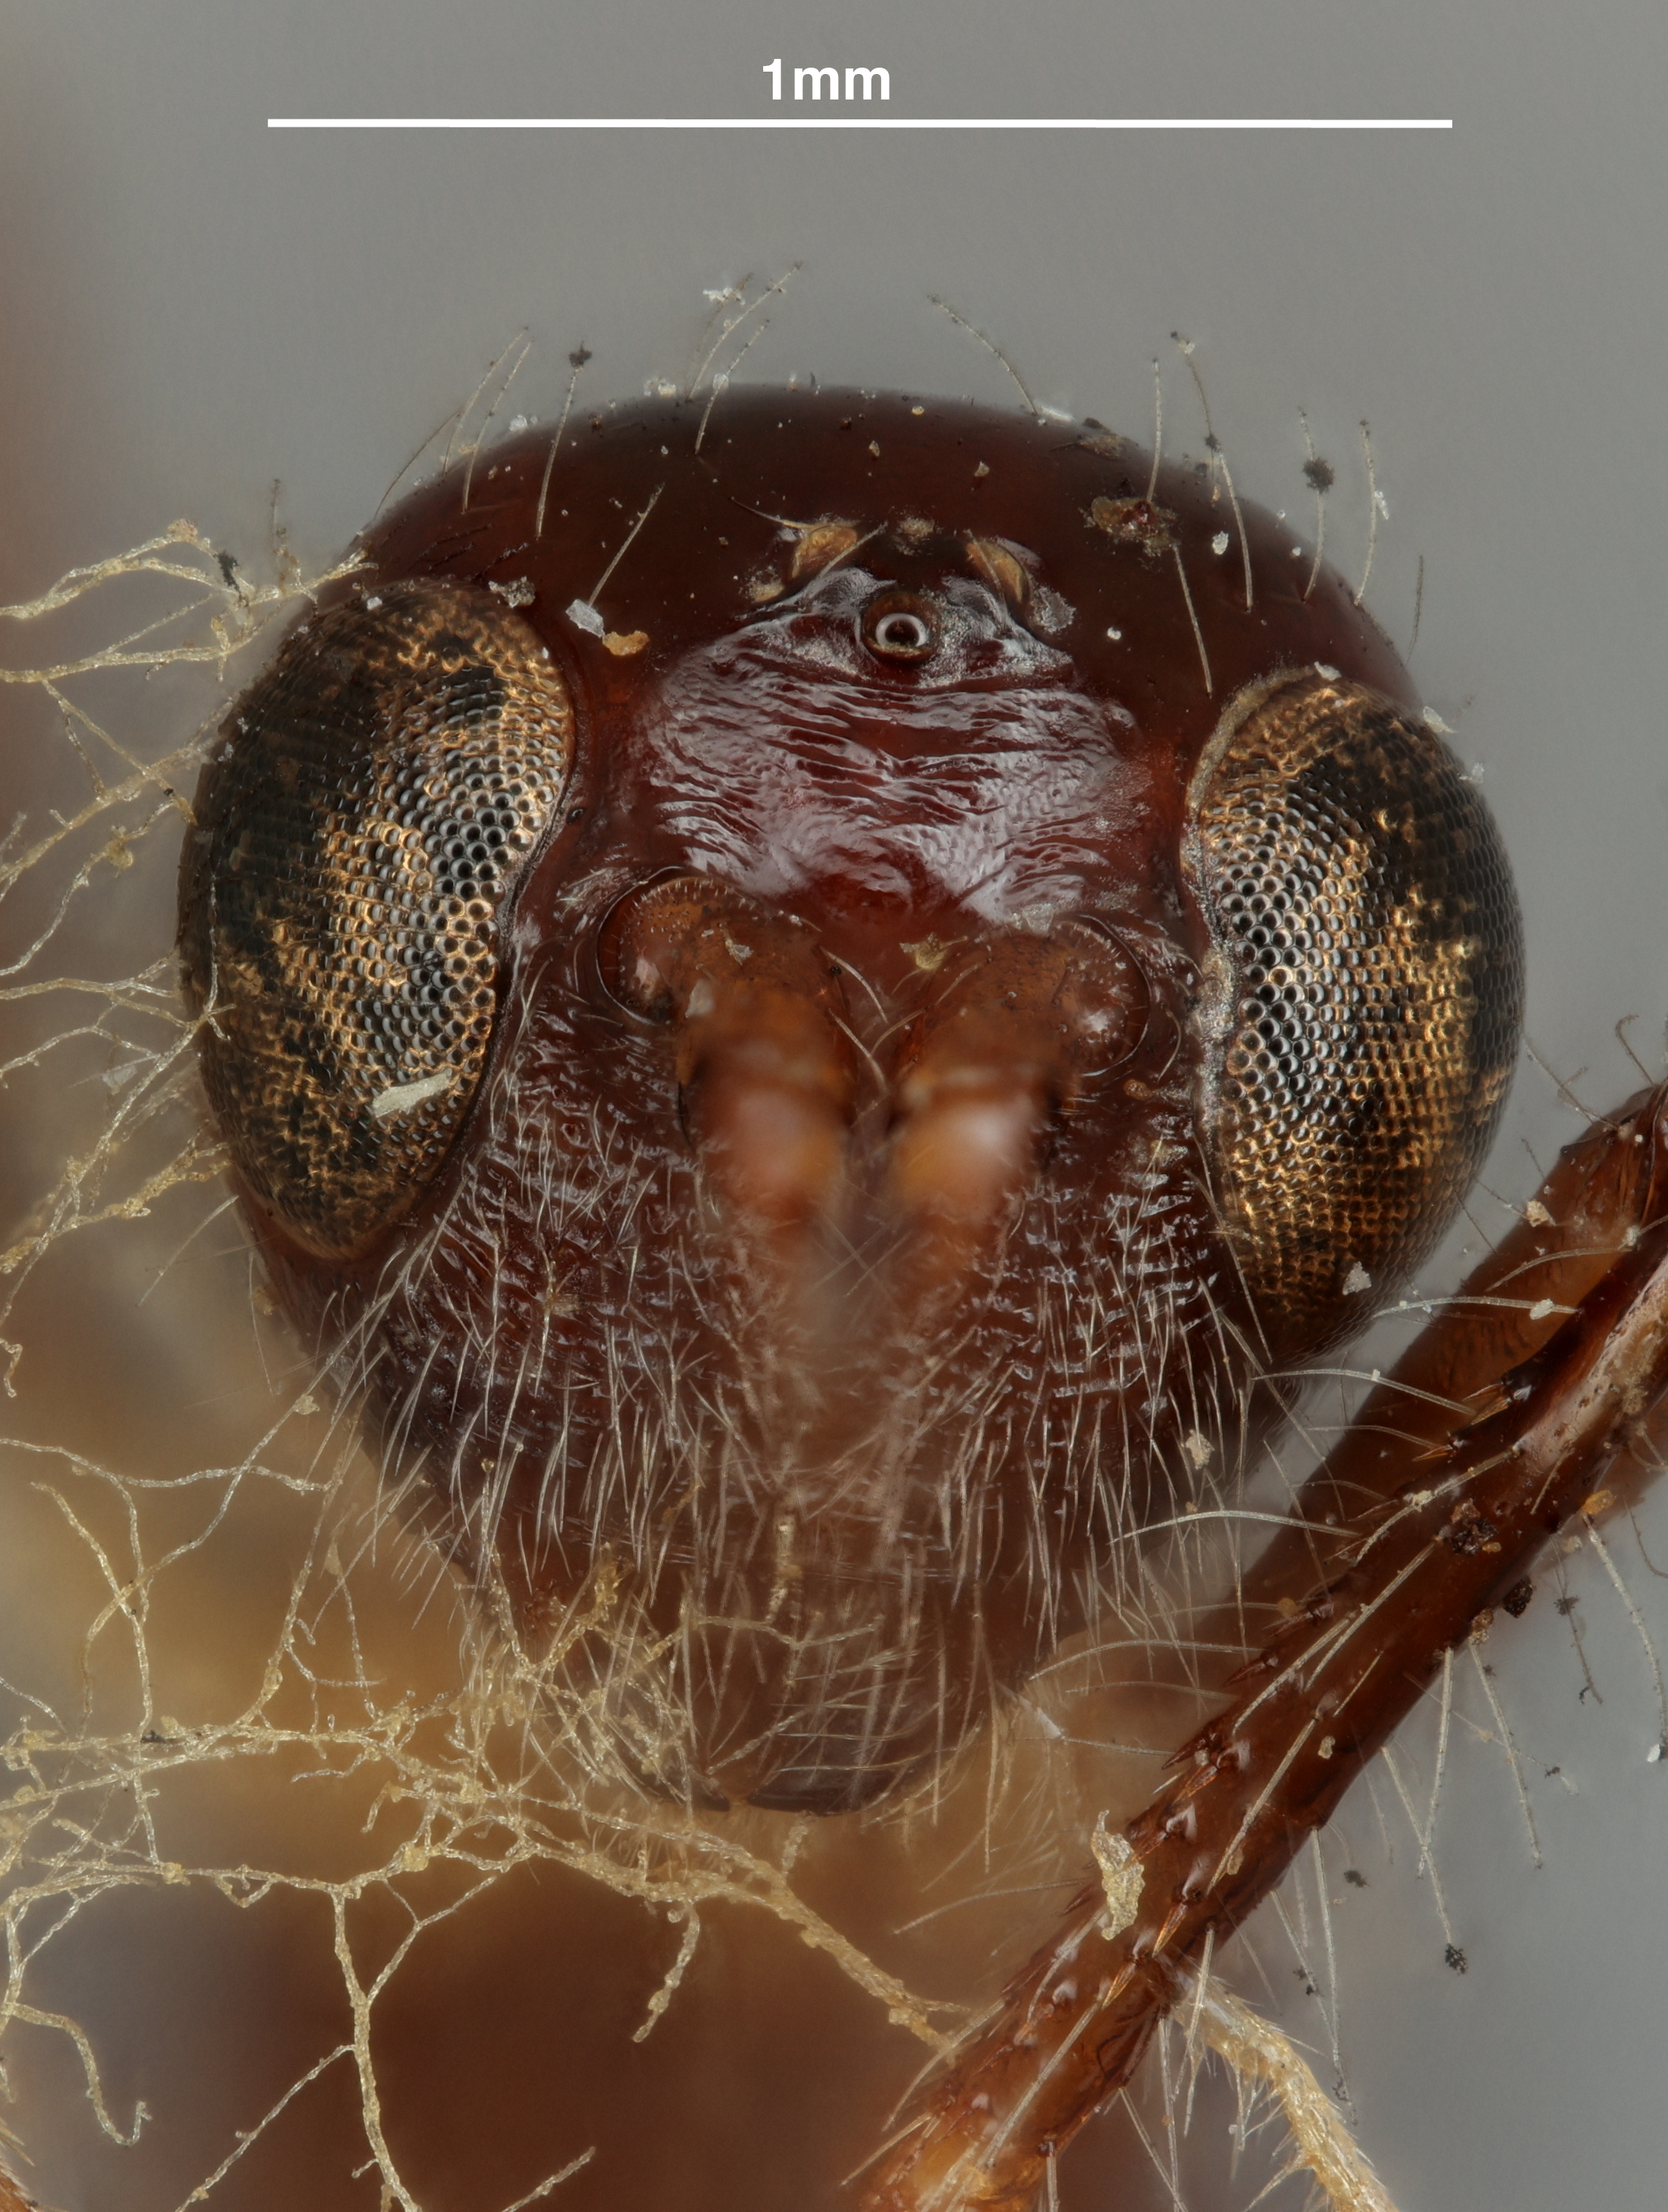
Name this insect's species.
Spathius zamus
